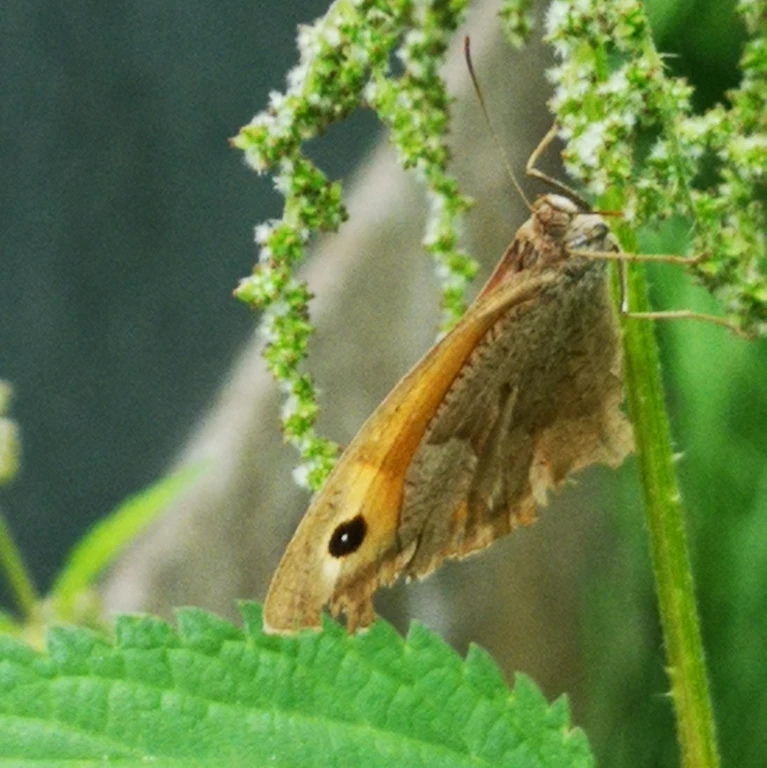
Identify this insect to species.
Maniola jurtina
